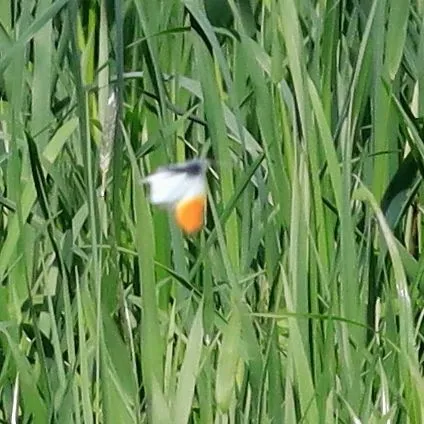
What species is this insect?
Anthocharis cardamines
